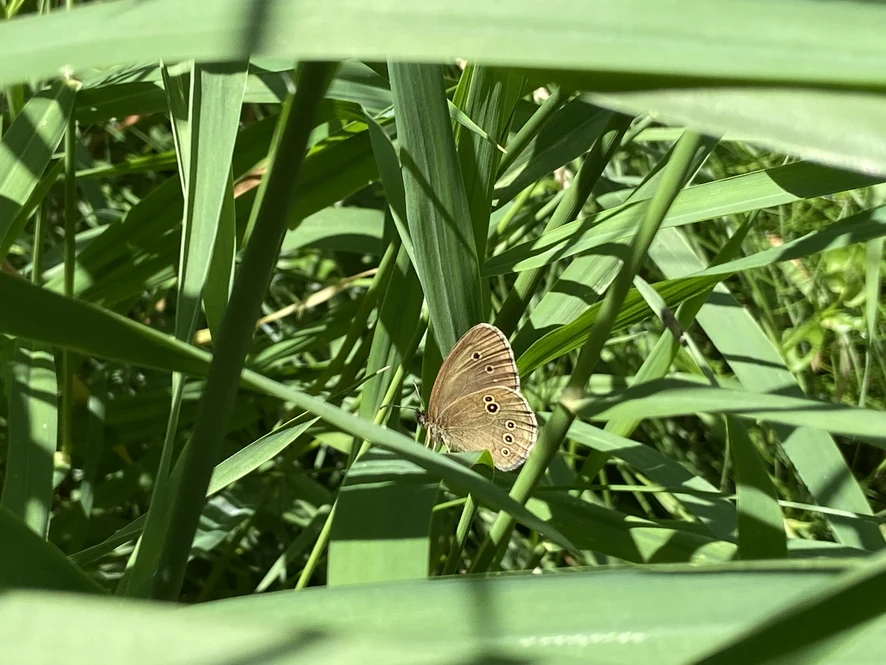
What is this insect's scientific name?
Aphantopus hyperantus
